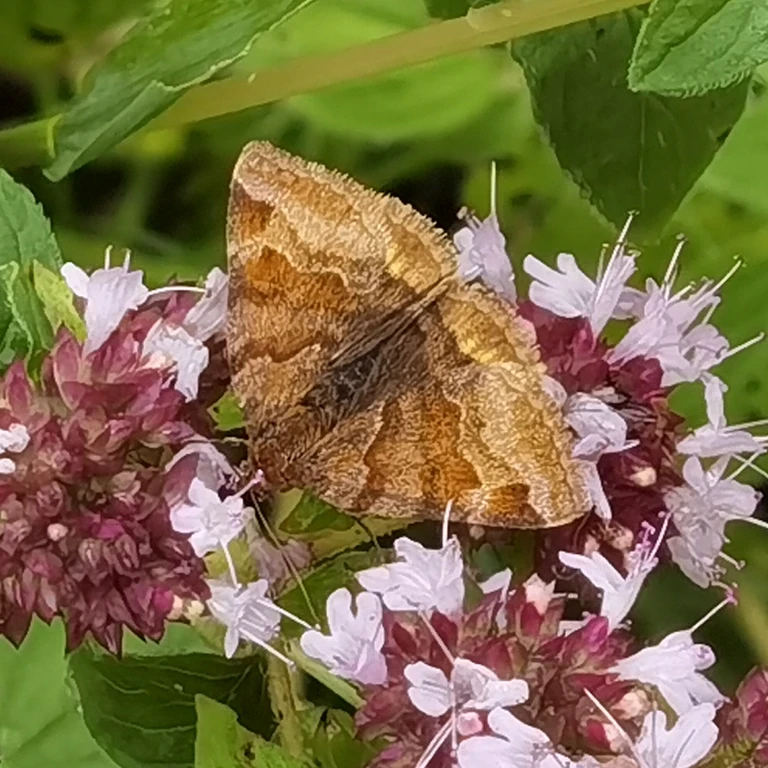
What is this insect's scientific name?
Euclidia glyphica
